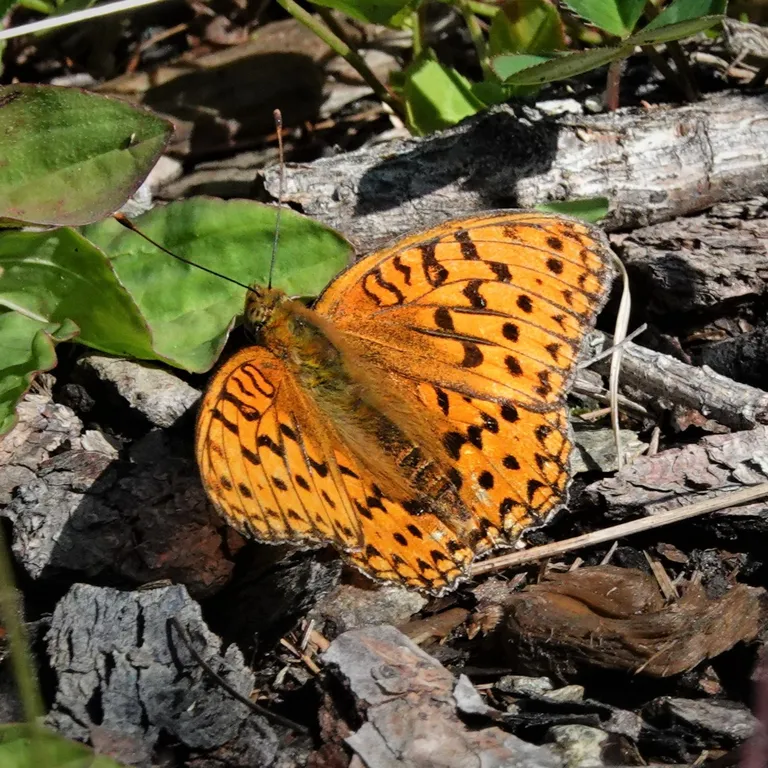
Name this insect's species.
Fabriciana adippe
